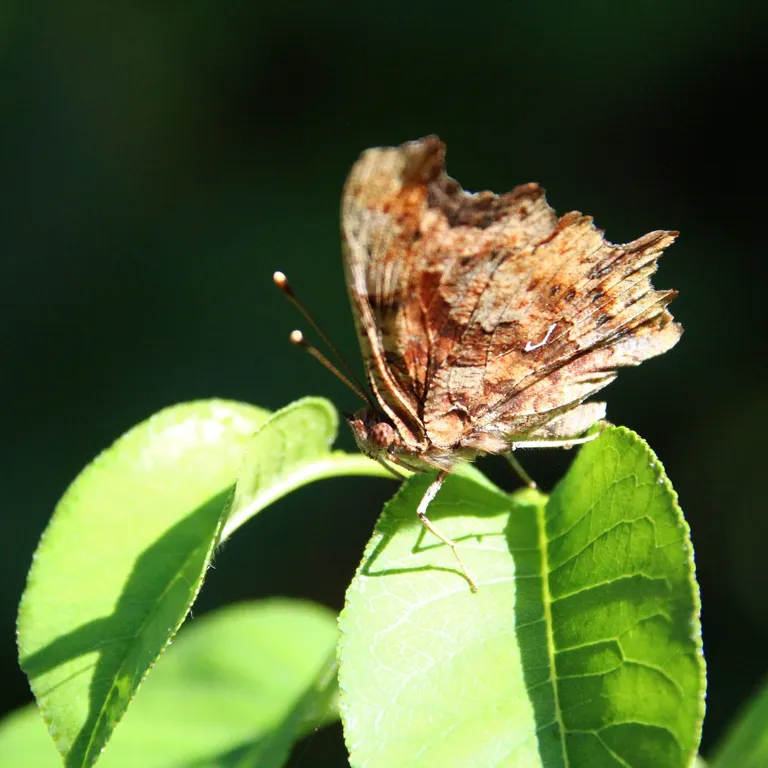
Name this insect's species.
Polygonia c-album
